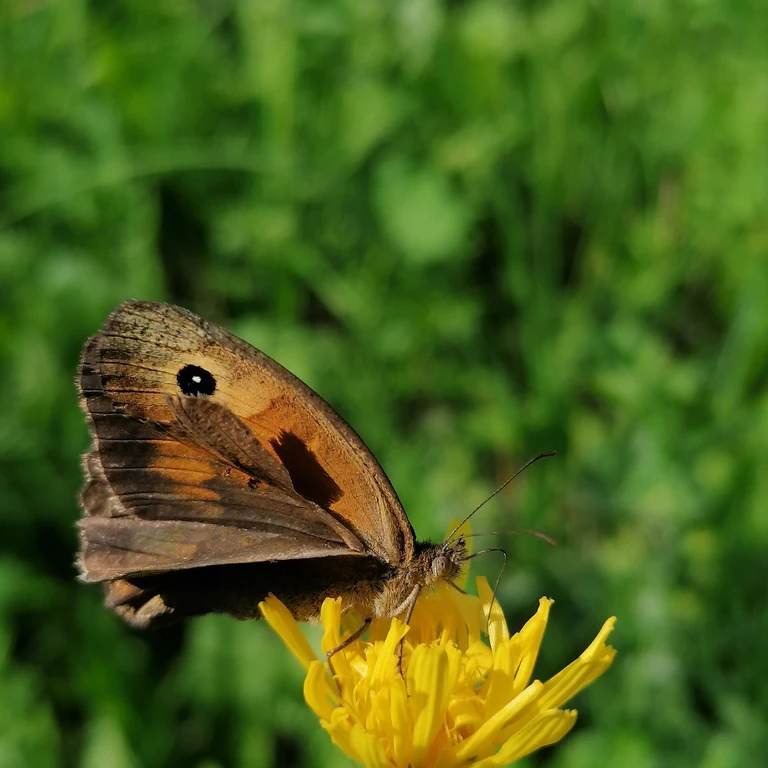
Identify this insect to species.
Maniola jurtina
